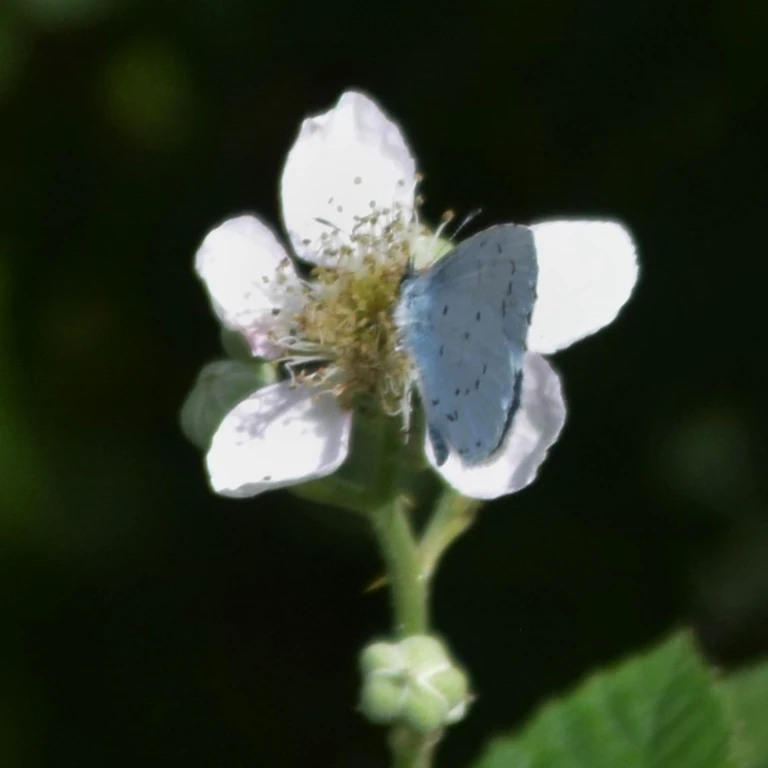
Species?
Celastrina argiolus
